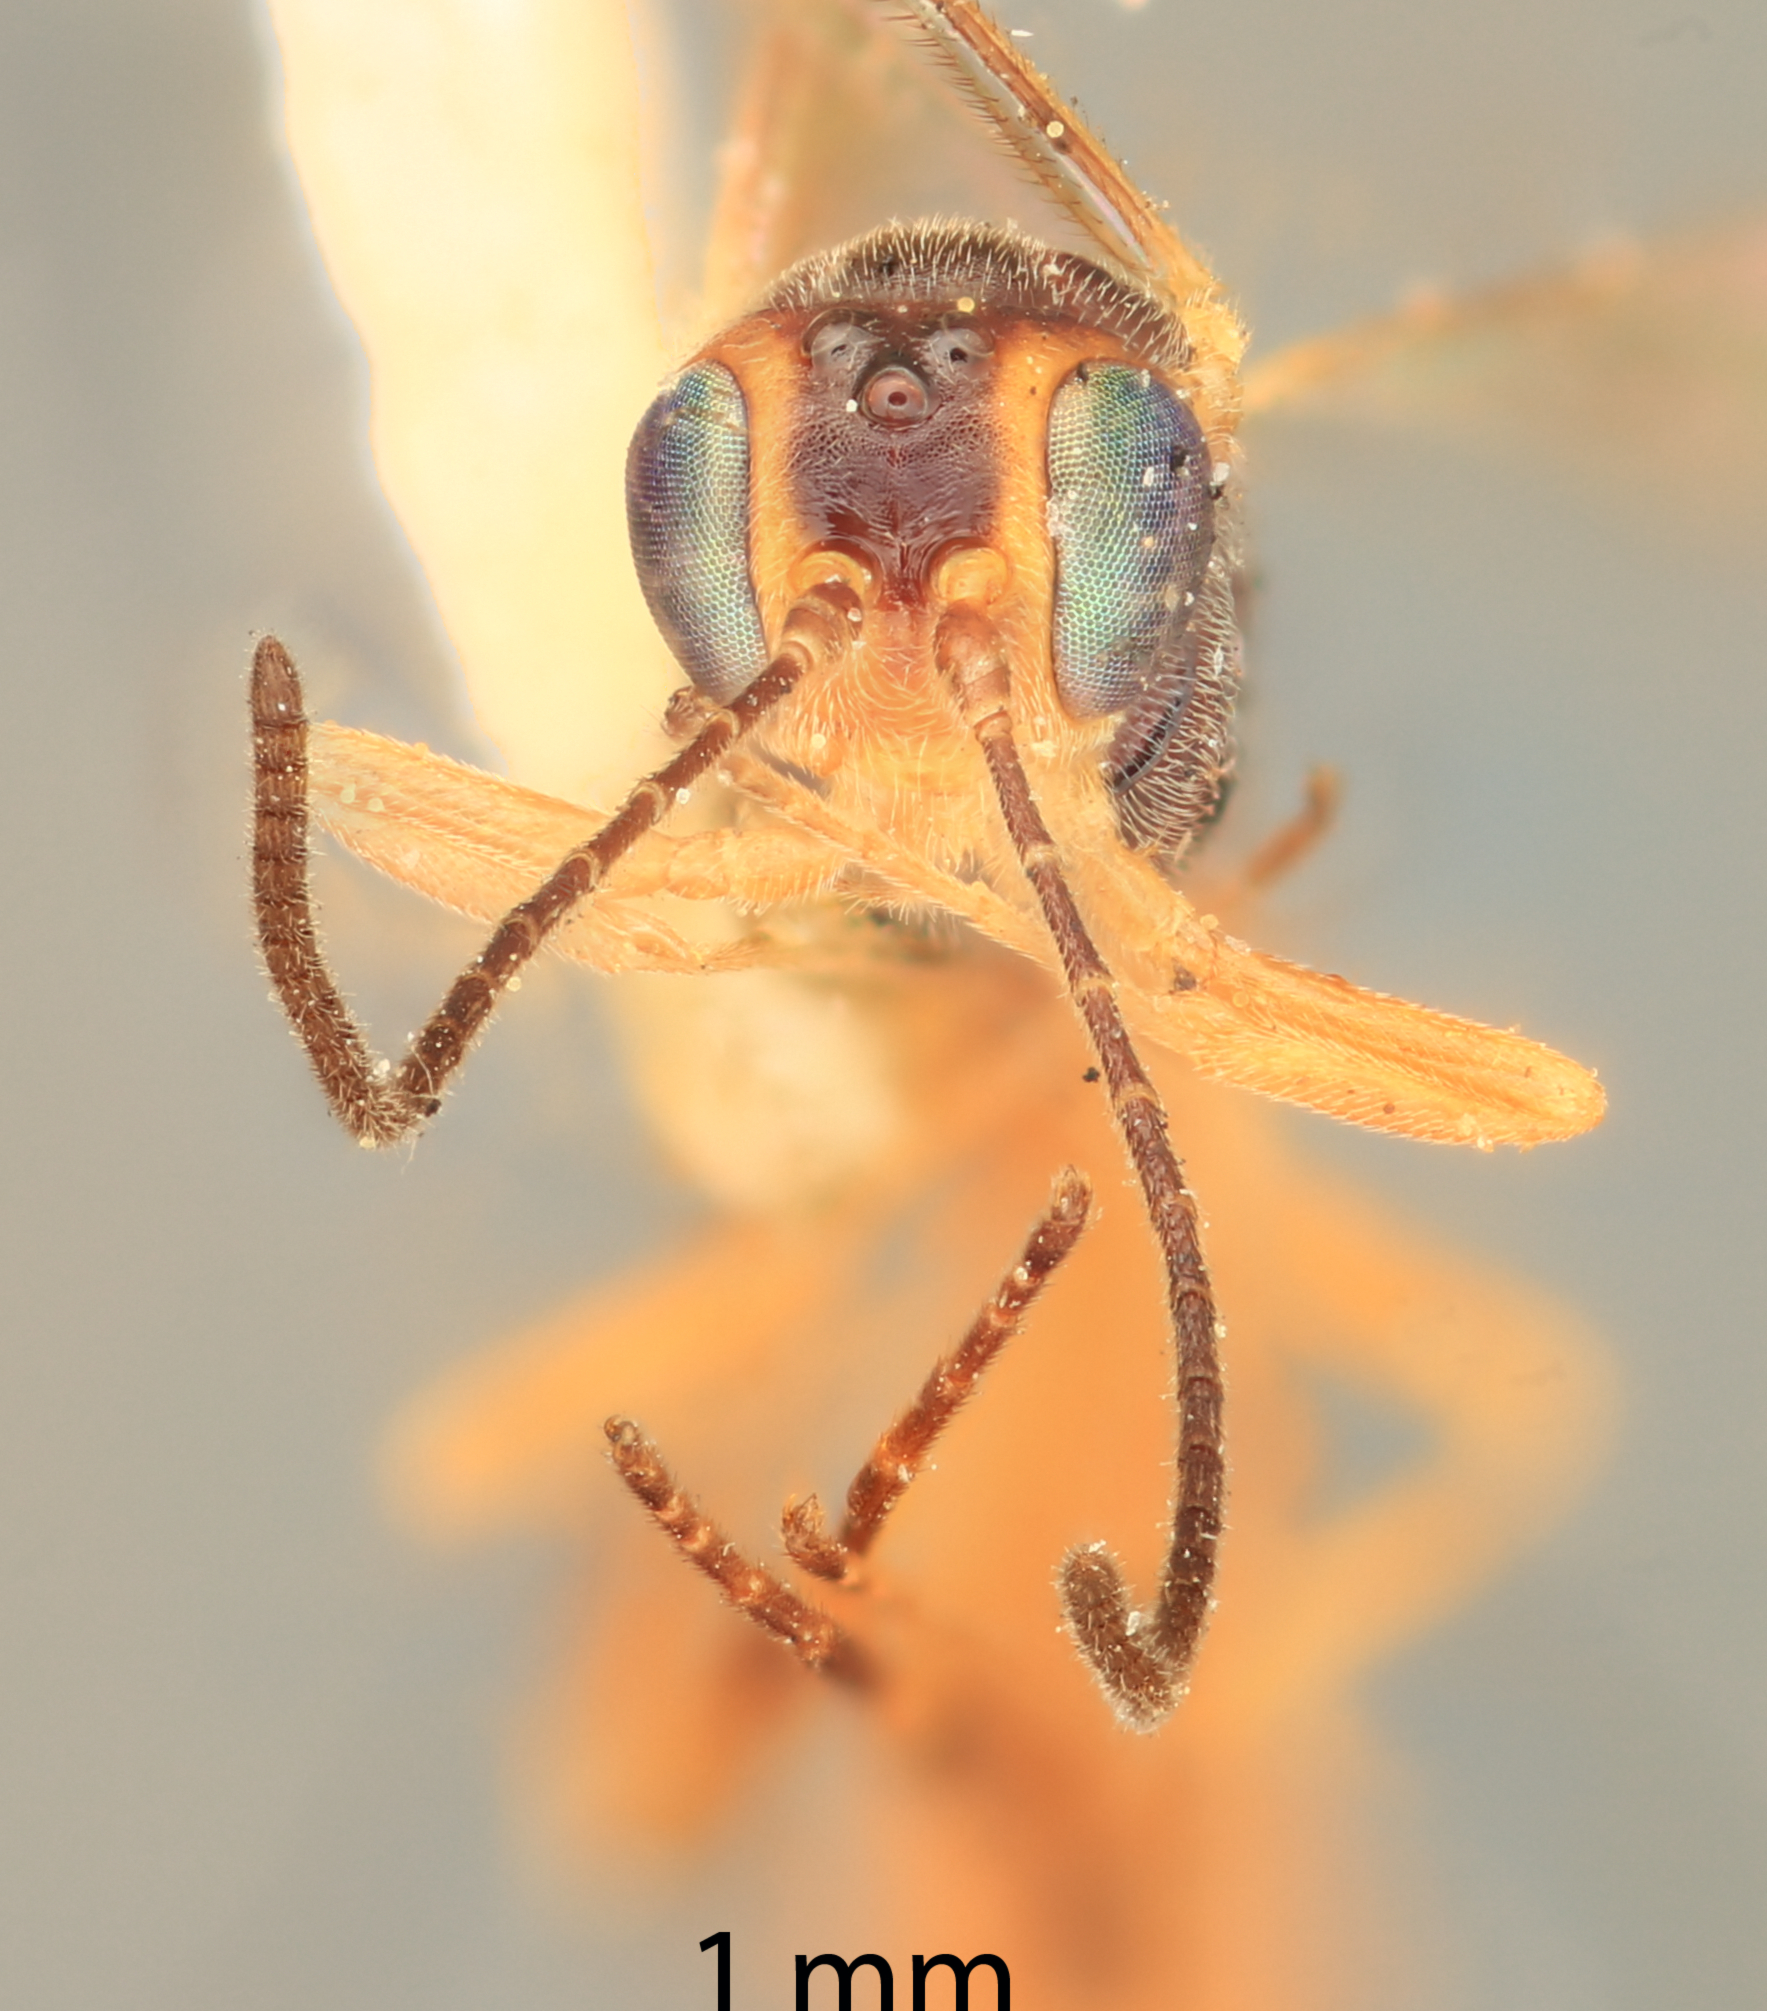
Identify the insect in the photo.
Pristomerus olamonus
